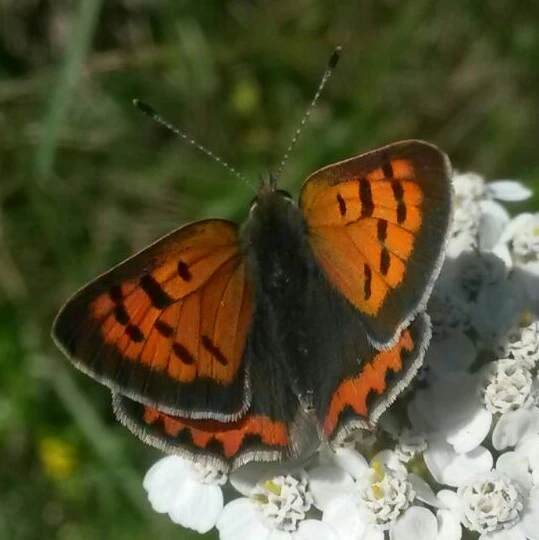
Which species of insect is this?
Lycaena phlaeas
